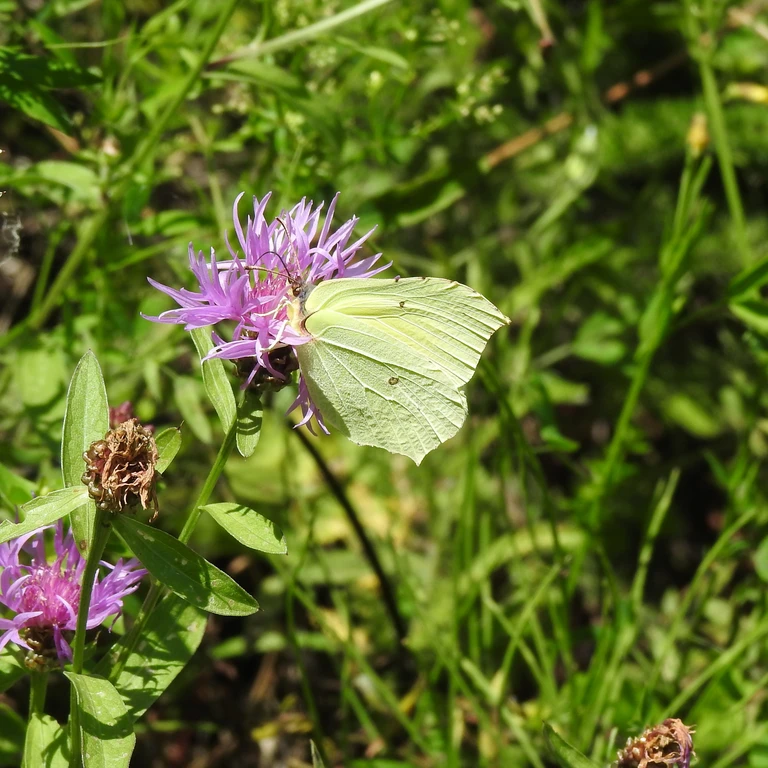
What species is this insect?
Gonepteryx rhamni
